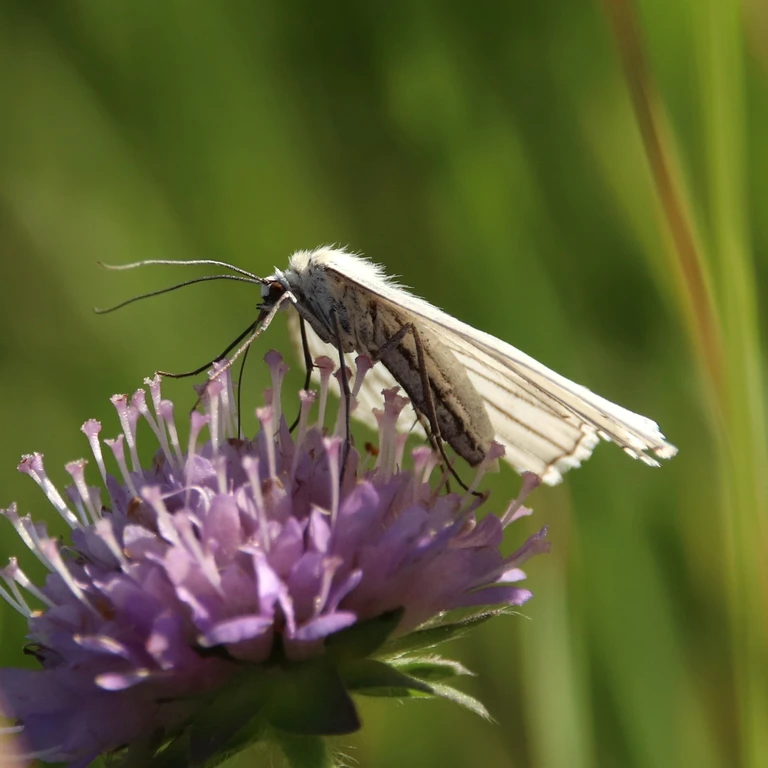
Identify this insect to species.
Siona lineata
